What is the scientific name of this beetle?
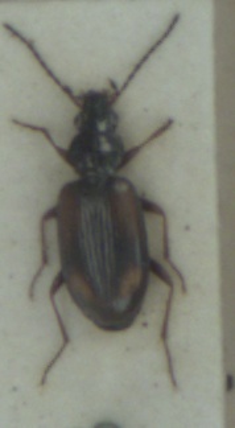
Bembidion femoratum
